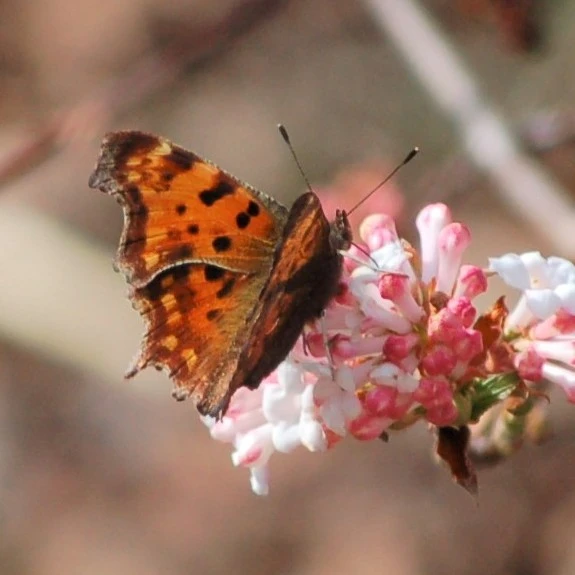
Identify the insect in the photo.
Polygonia c-album
